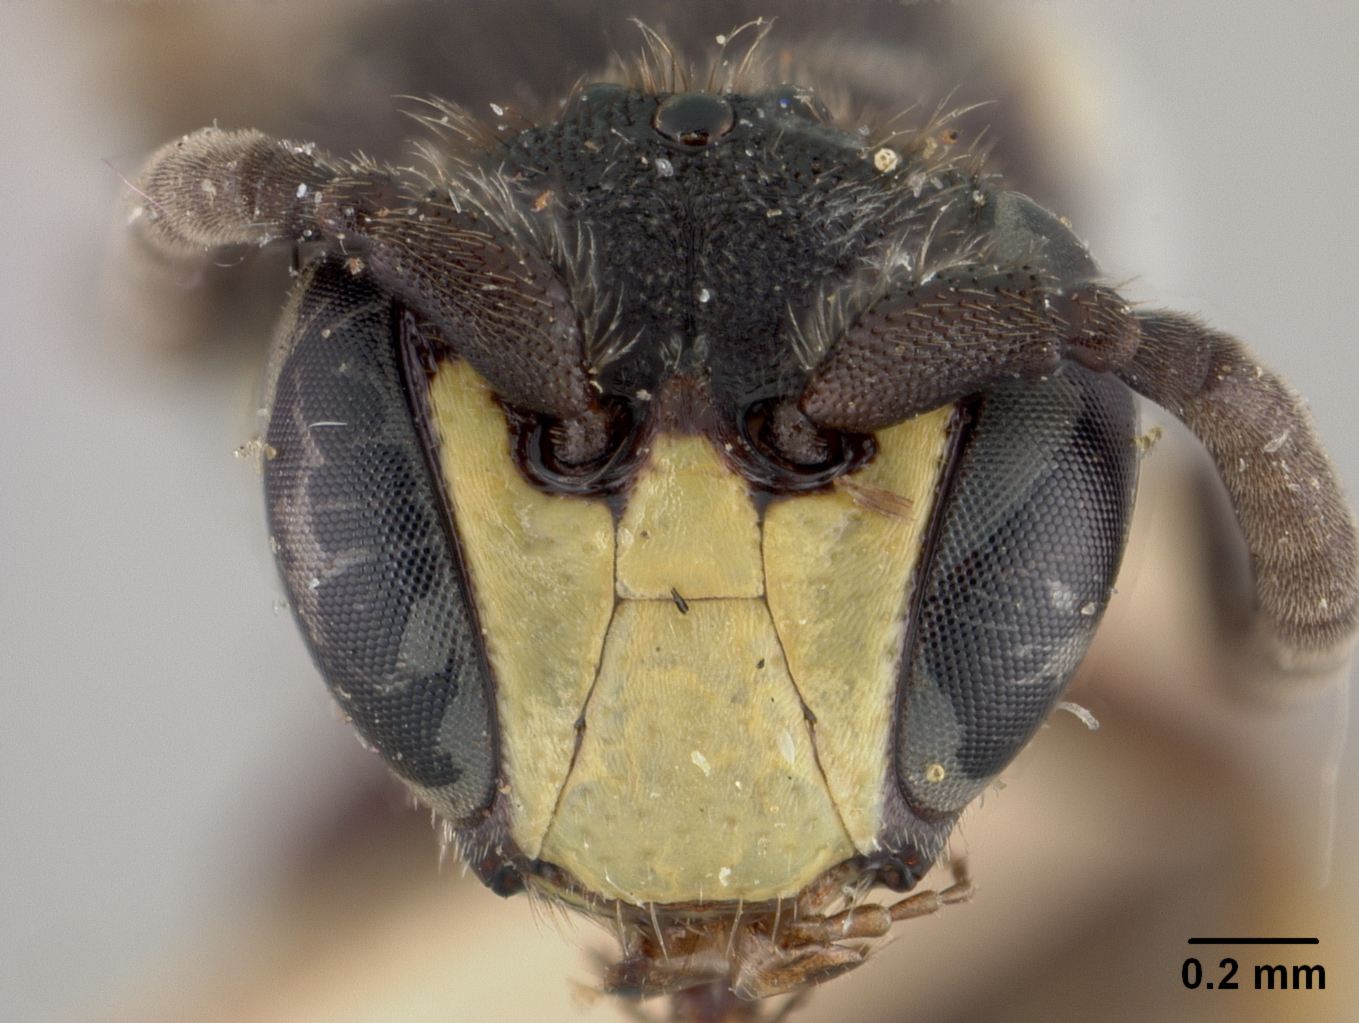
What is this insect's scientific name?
Prosopis citrinifrons
